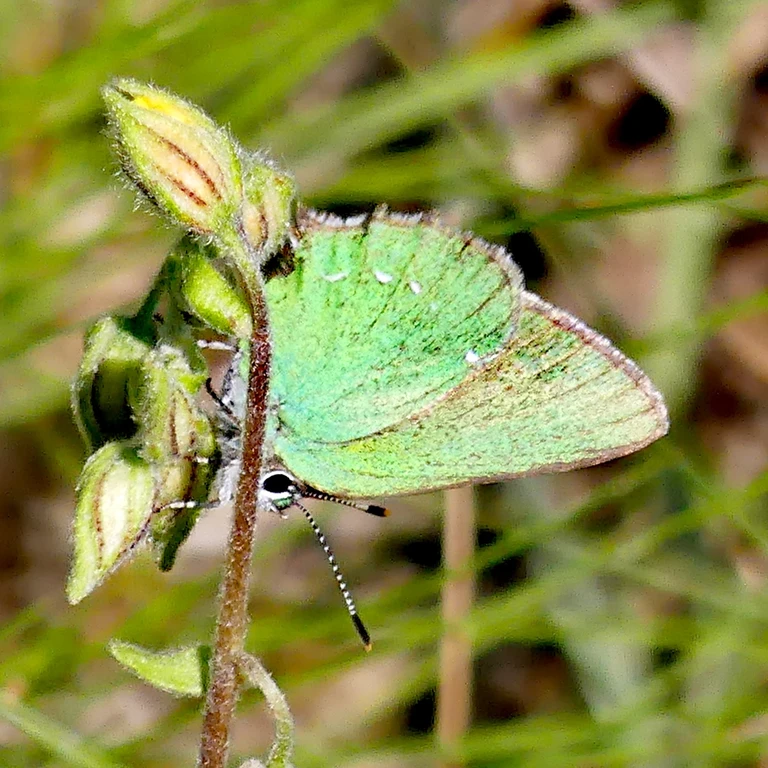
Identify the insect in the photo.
Callophrys rubi
